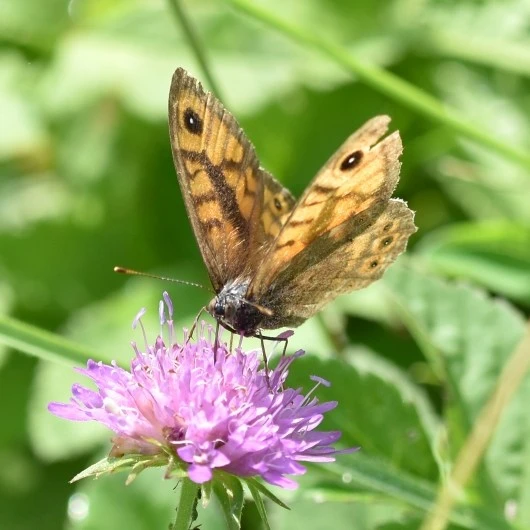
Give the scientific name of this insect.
Lasiommata megera (also Pararge megera)
